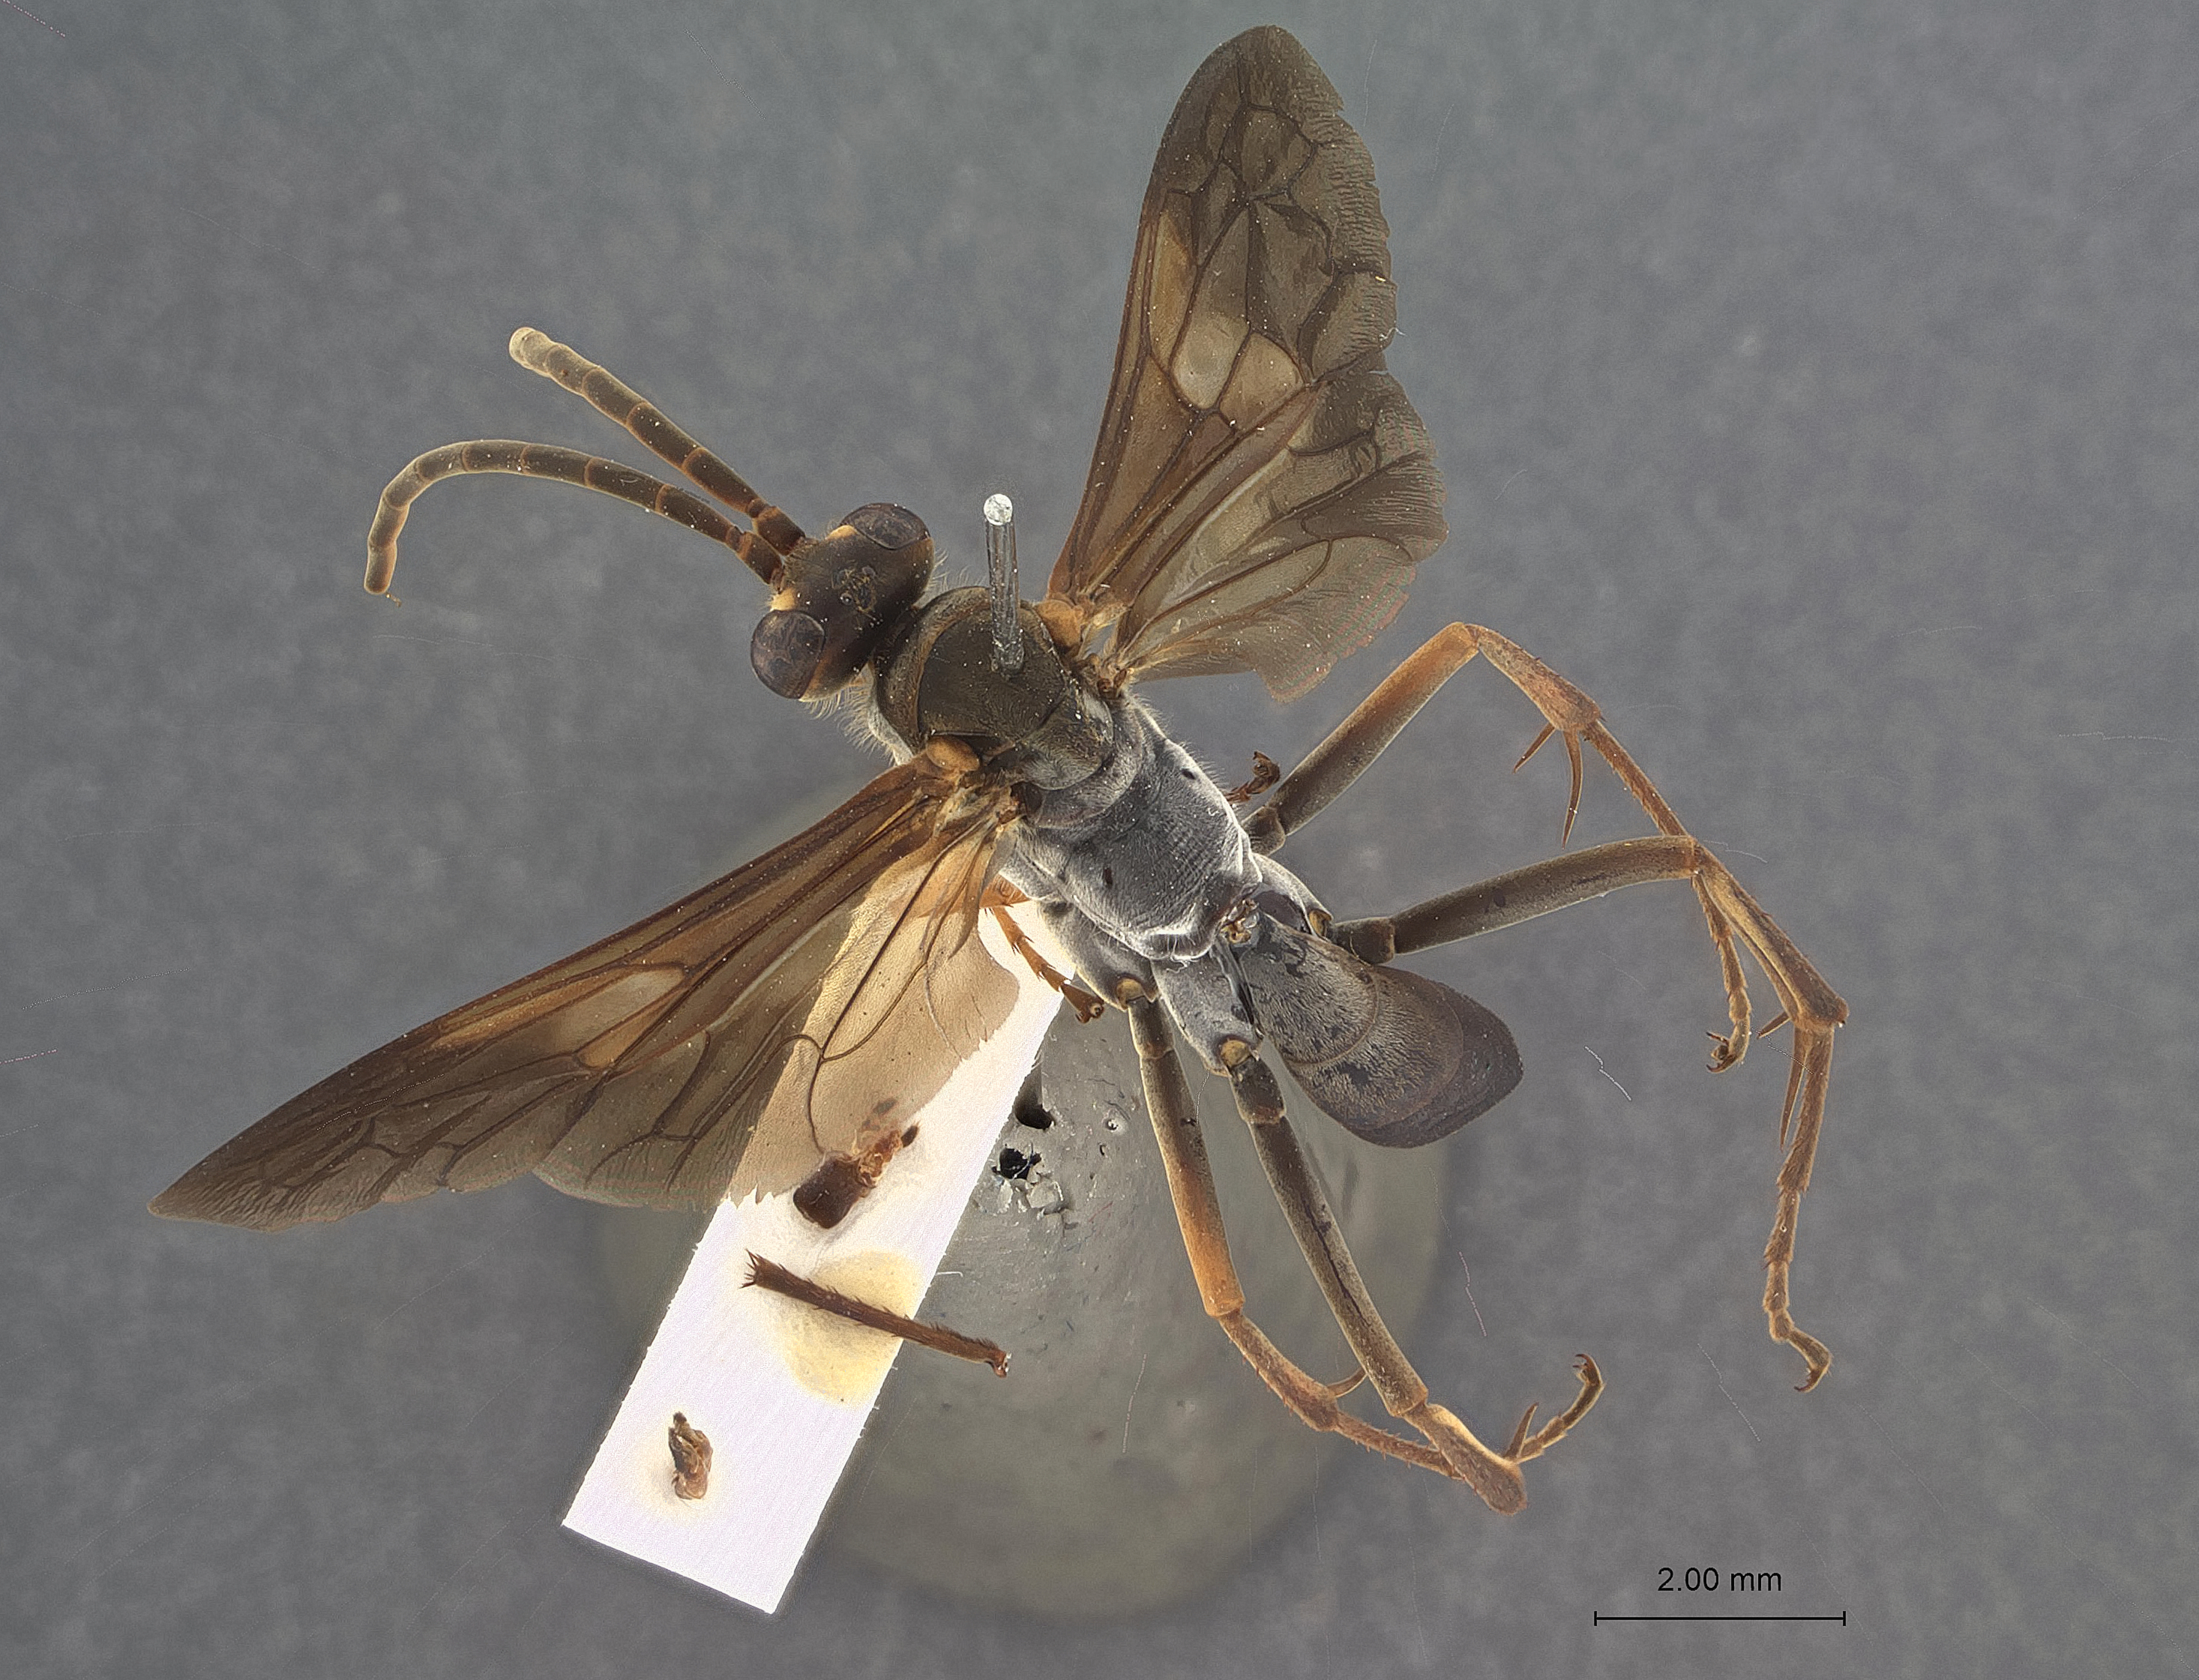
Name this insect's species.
Hemipepsis changi
